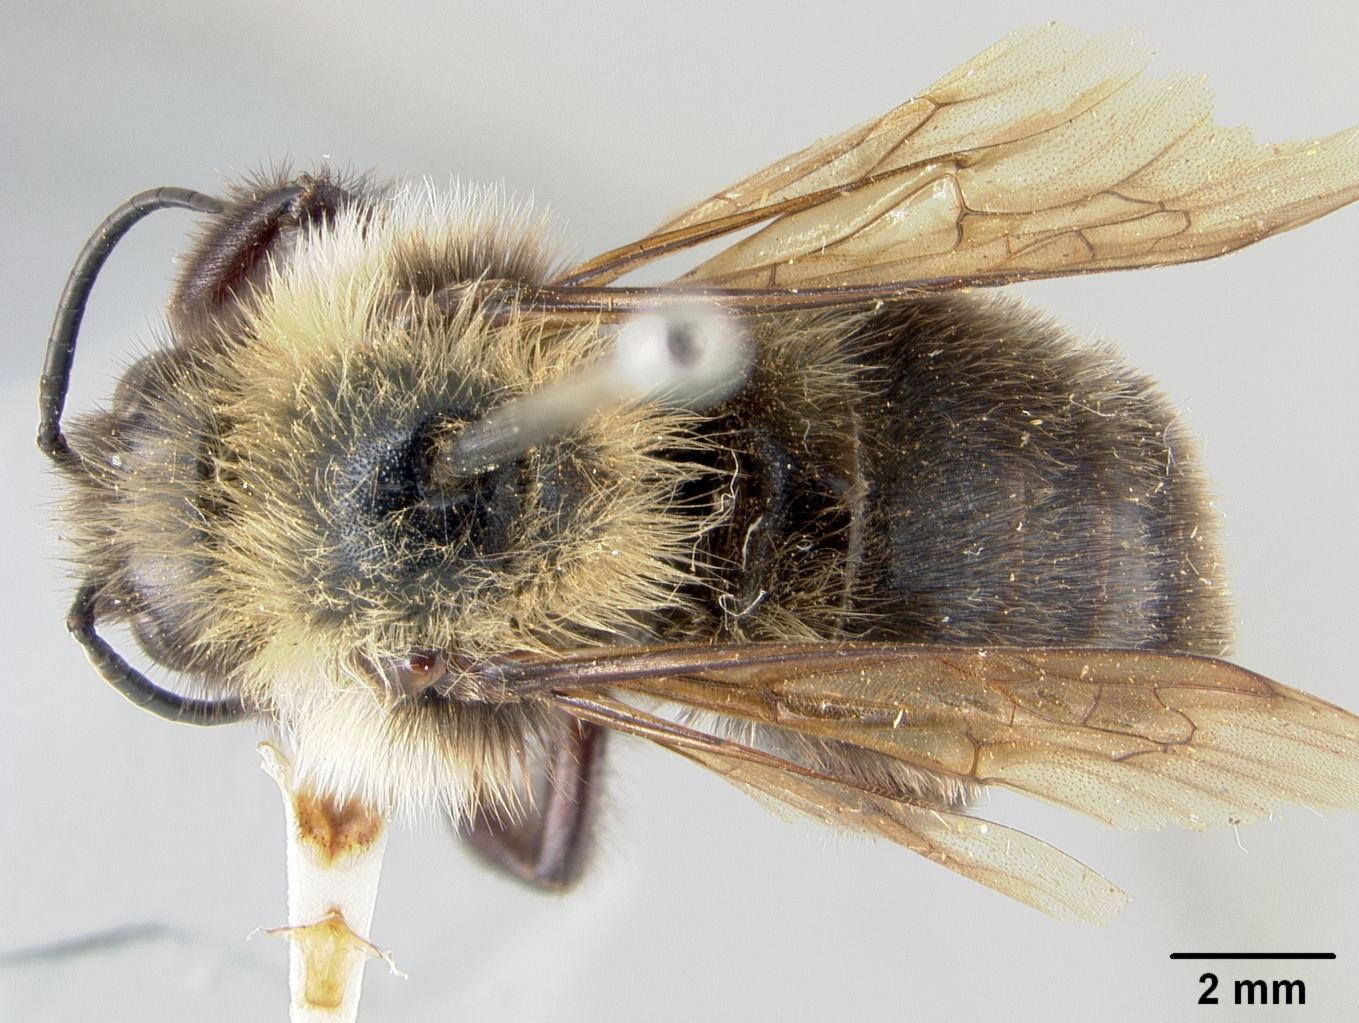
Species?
Psithyrus guatemalensis
